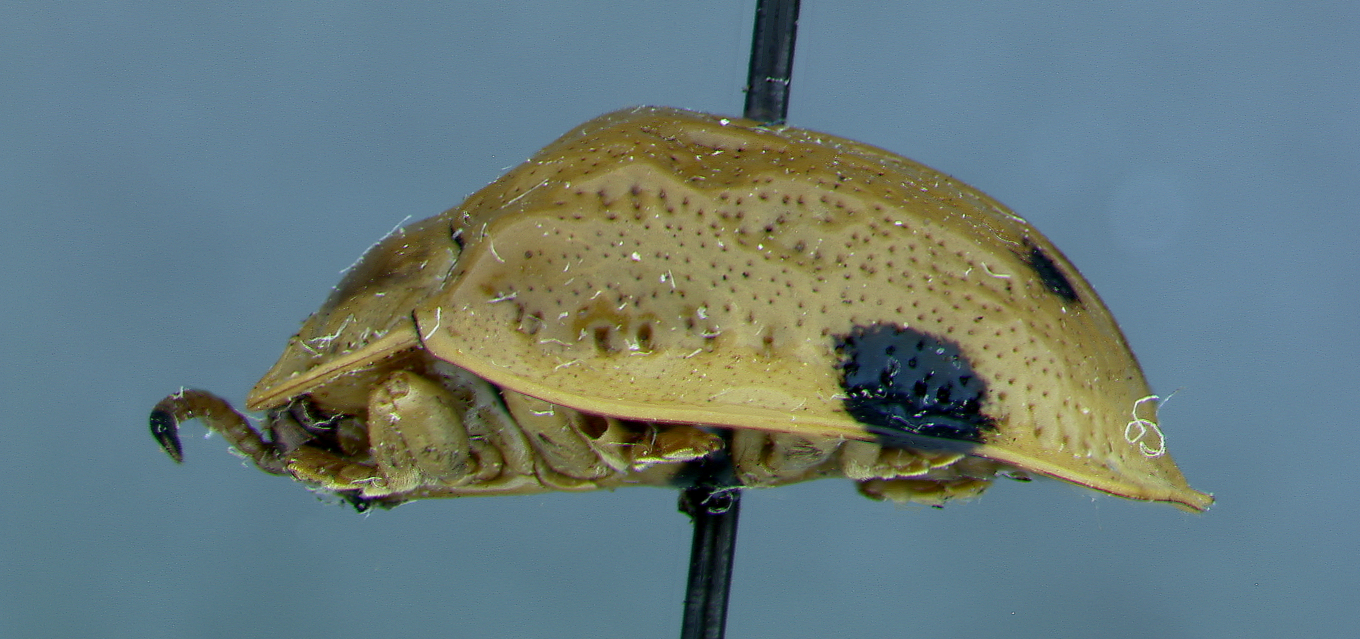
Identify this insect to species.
Prioptera maculipennis
